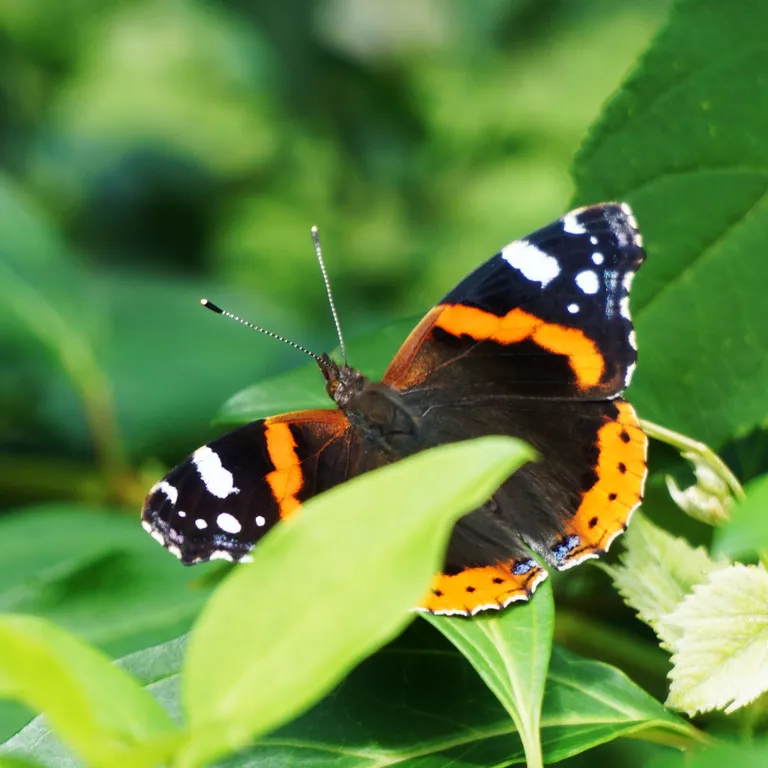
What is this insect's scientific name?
Vanessa atalanta
